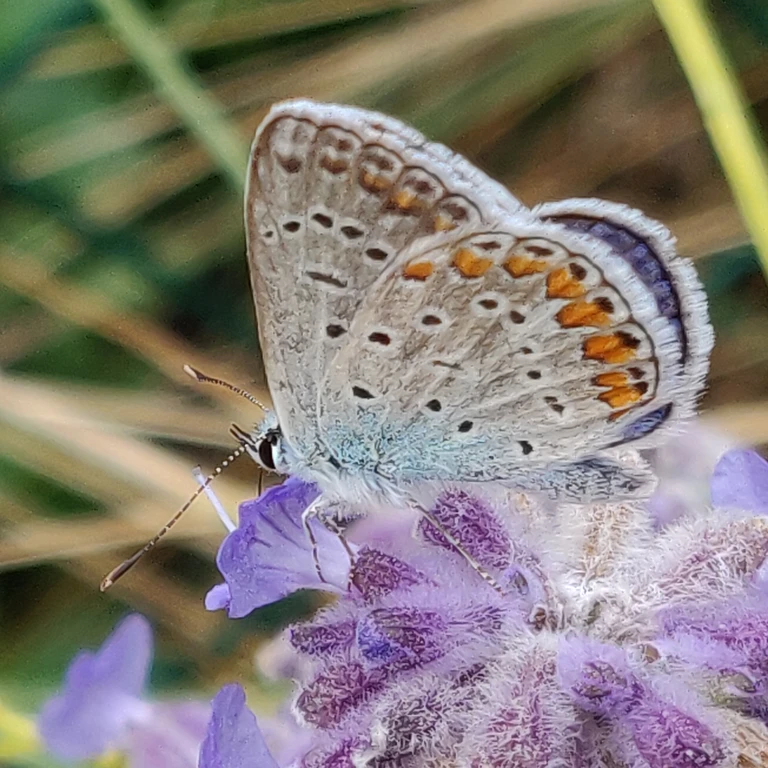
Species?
Polyommatus icarus
